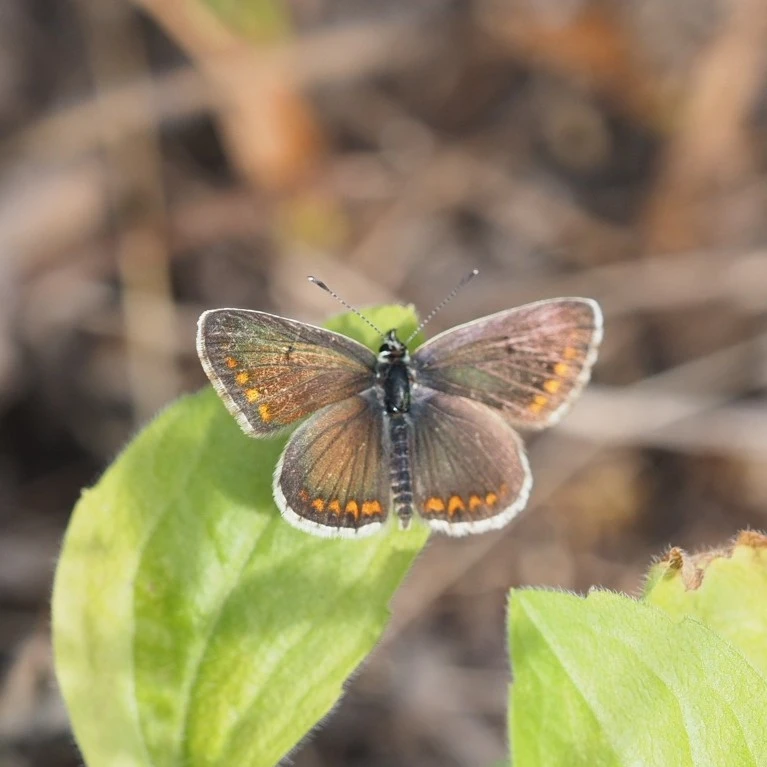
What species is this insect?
Aricia agestis/artaxerxes
